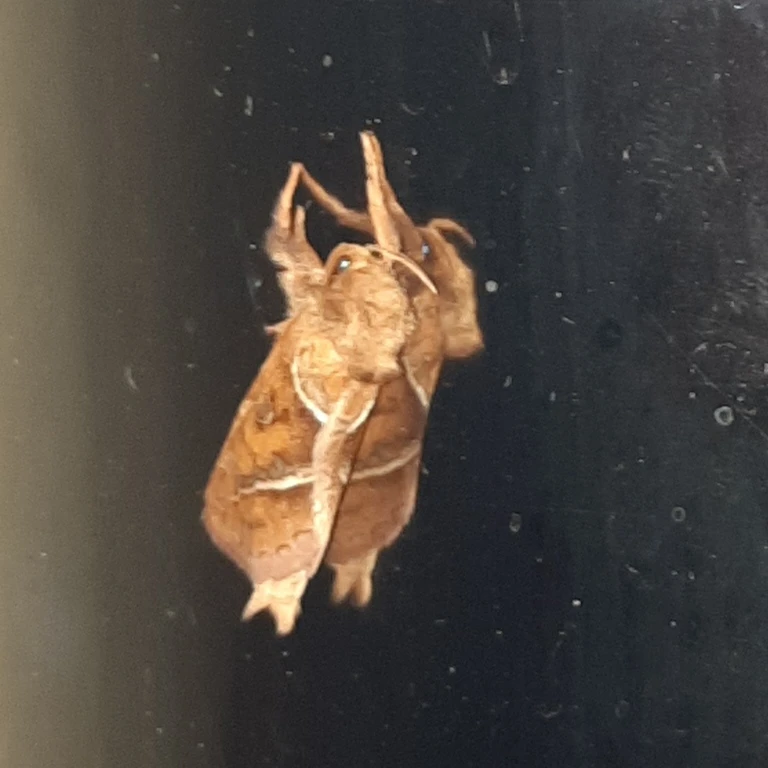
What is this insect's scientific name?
Triodia sylvina
